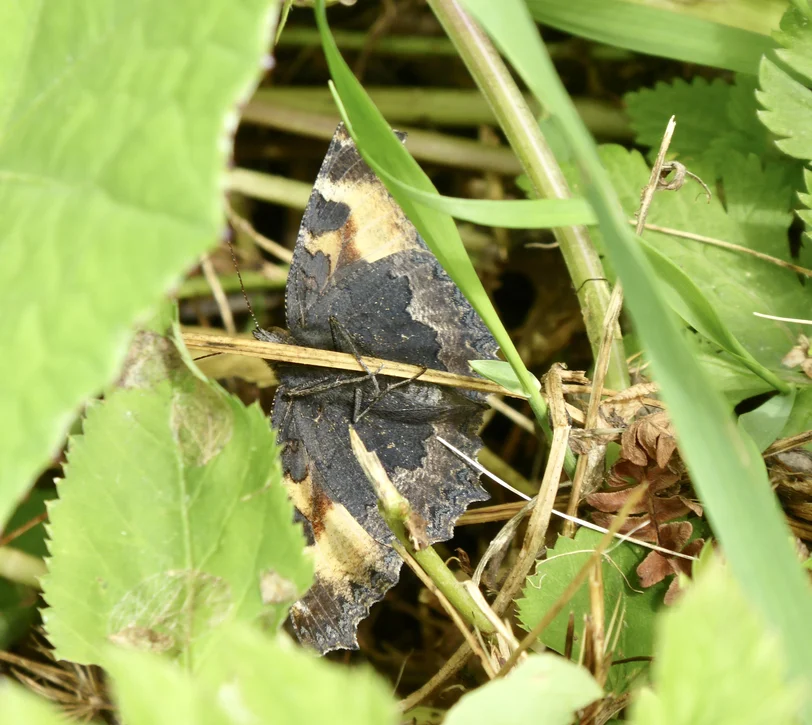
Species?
Aglais urticae
